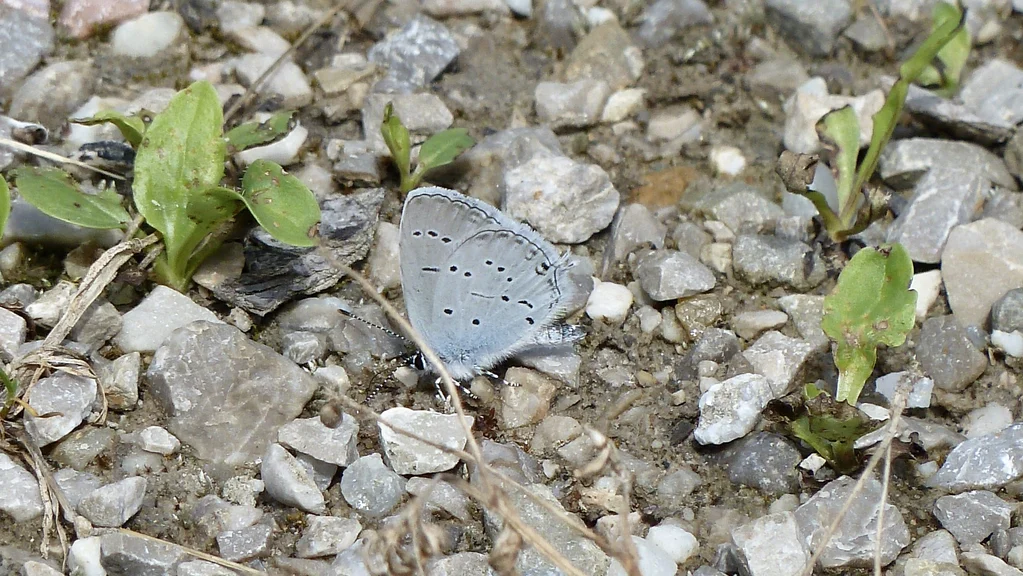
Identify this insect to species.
Cupido decolorata (also Elkalyce decolorata)
